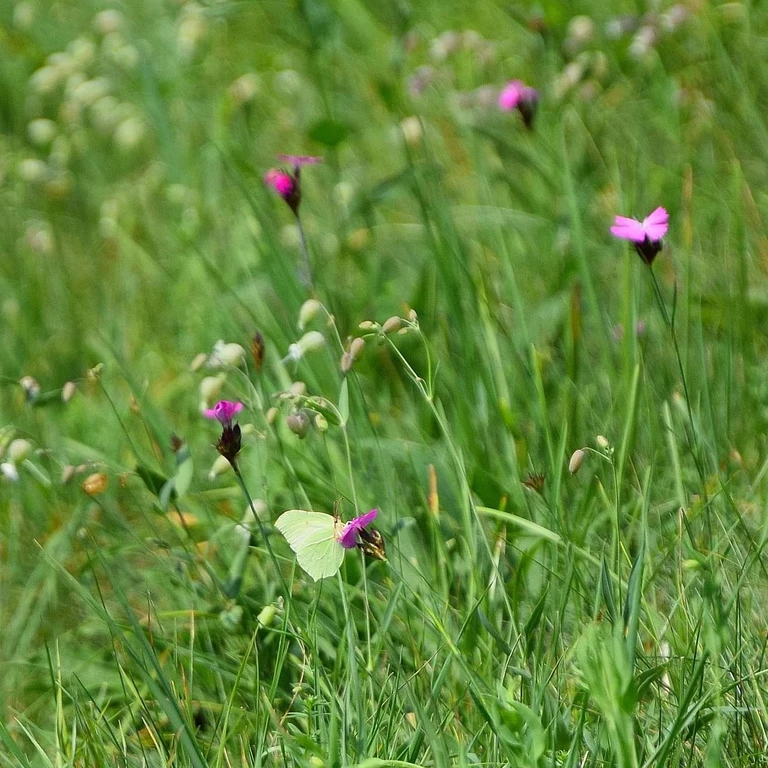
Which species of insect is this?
Gonepteryx rhamni
